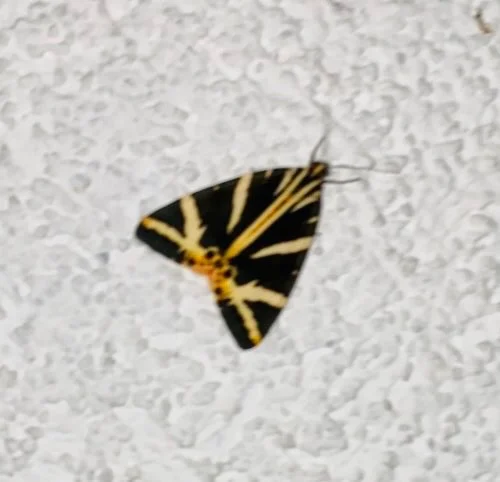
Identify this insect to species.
Euplagia quadripunctaria
